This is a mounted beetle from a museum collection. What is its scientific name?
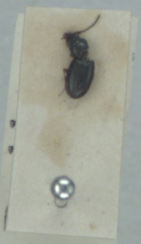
Bembidion clarkei
